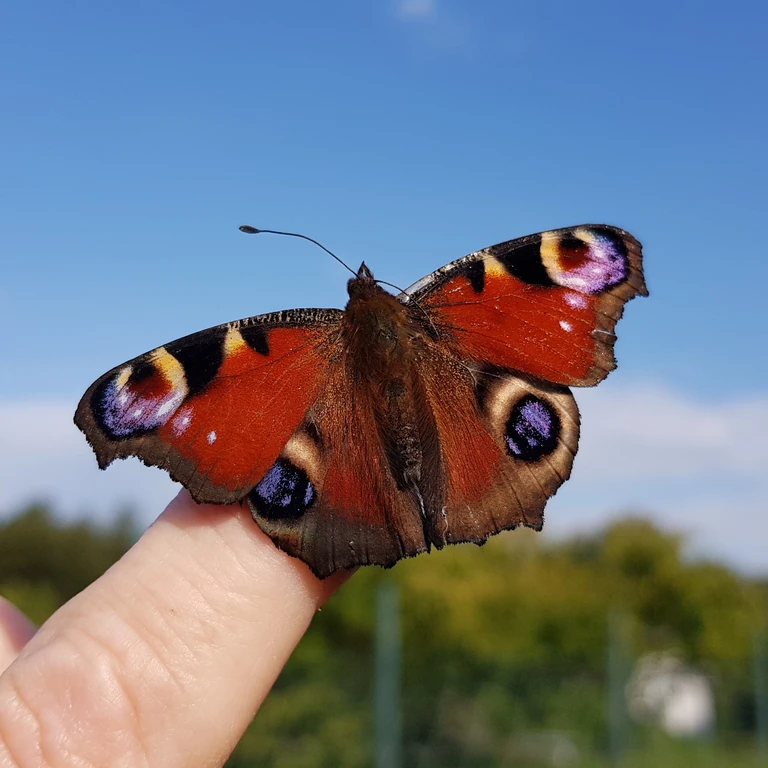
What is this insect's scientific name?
Aglais io
